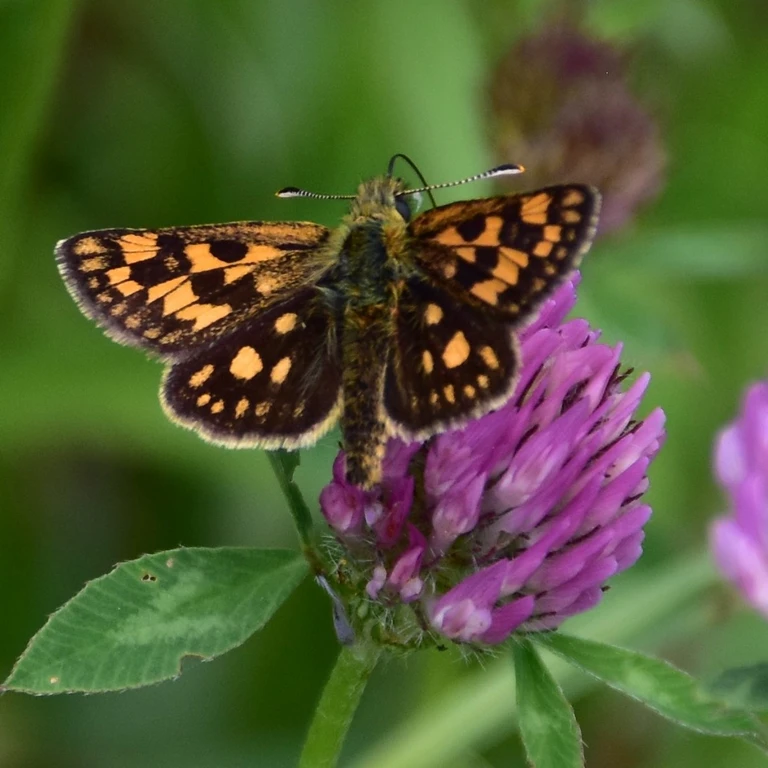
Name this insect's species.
Carterocephalus palaemon
